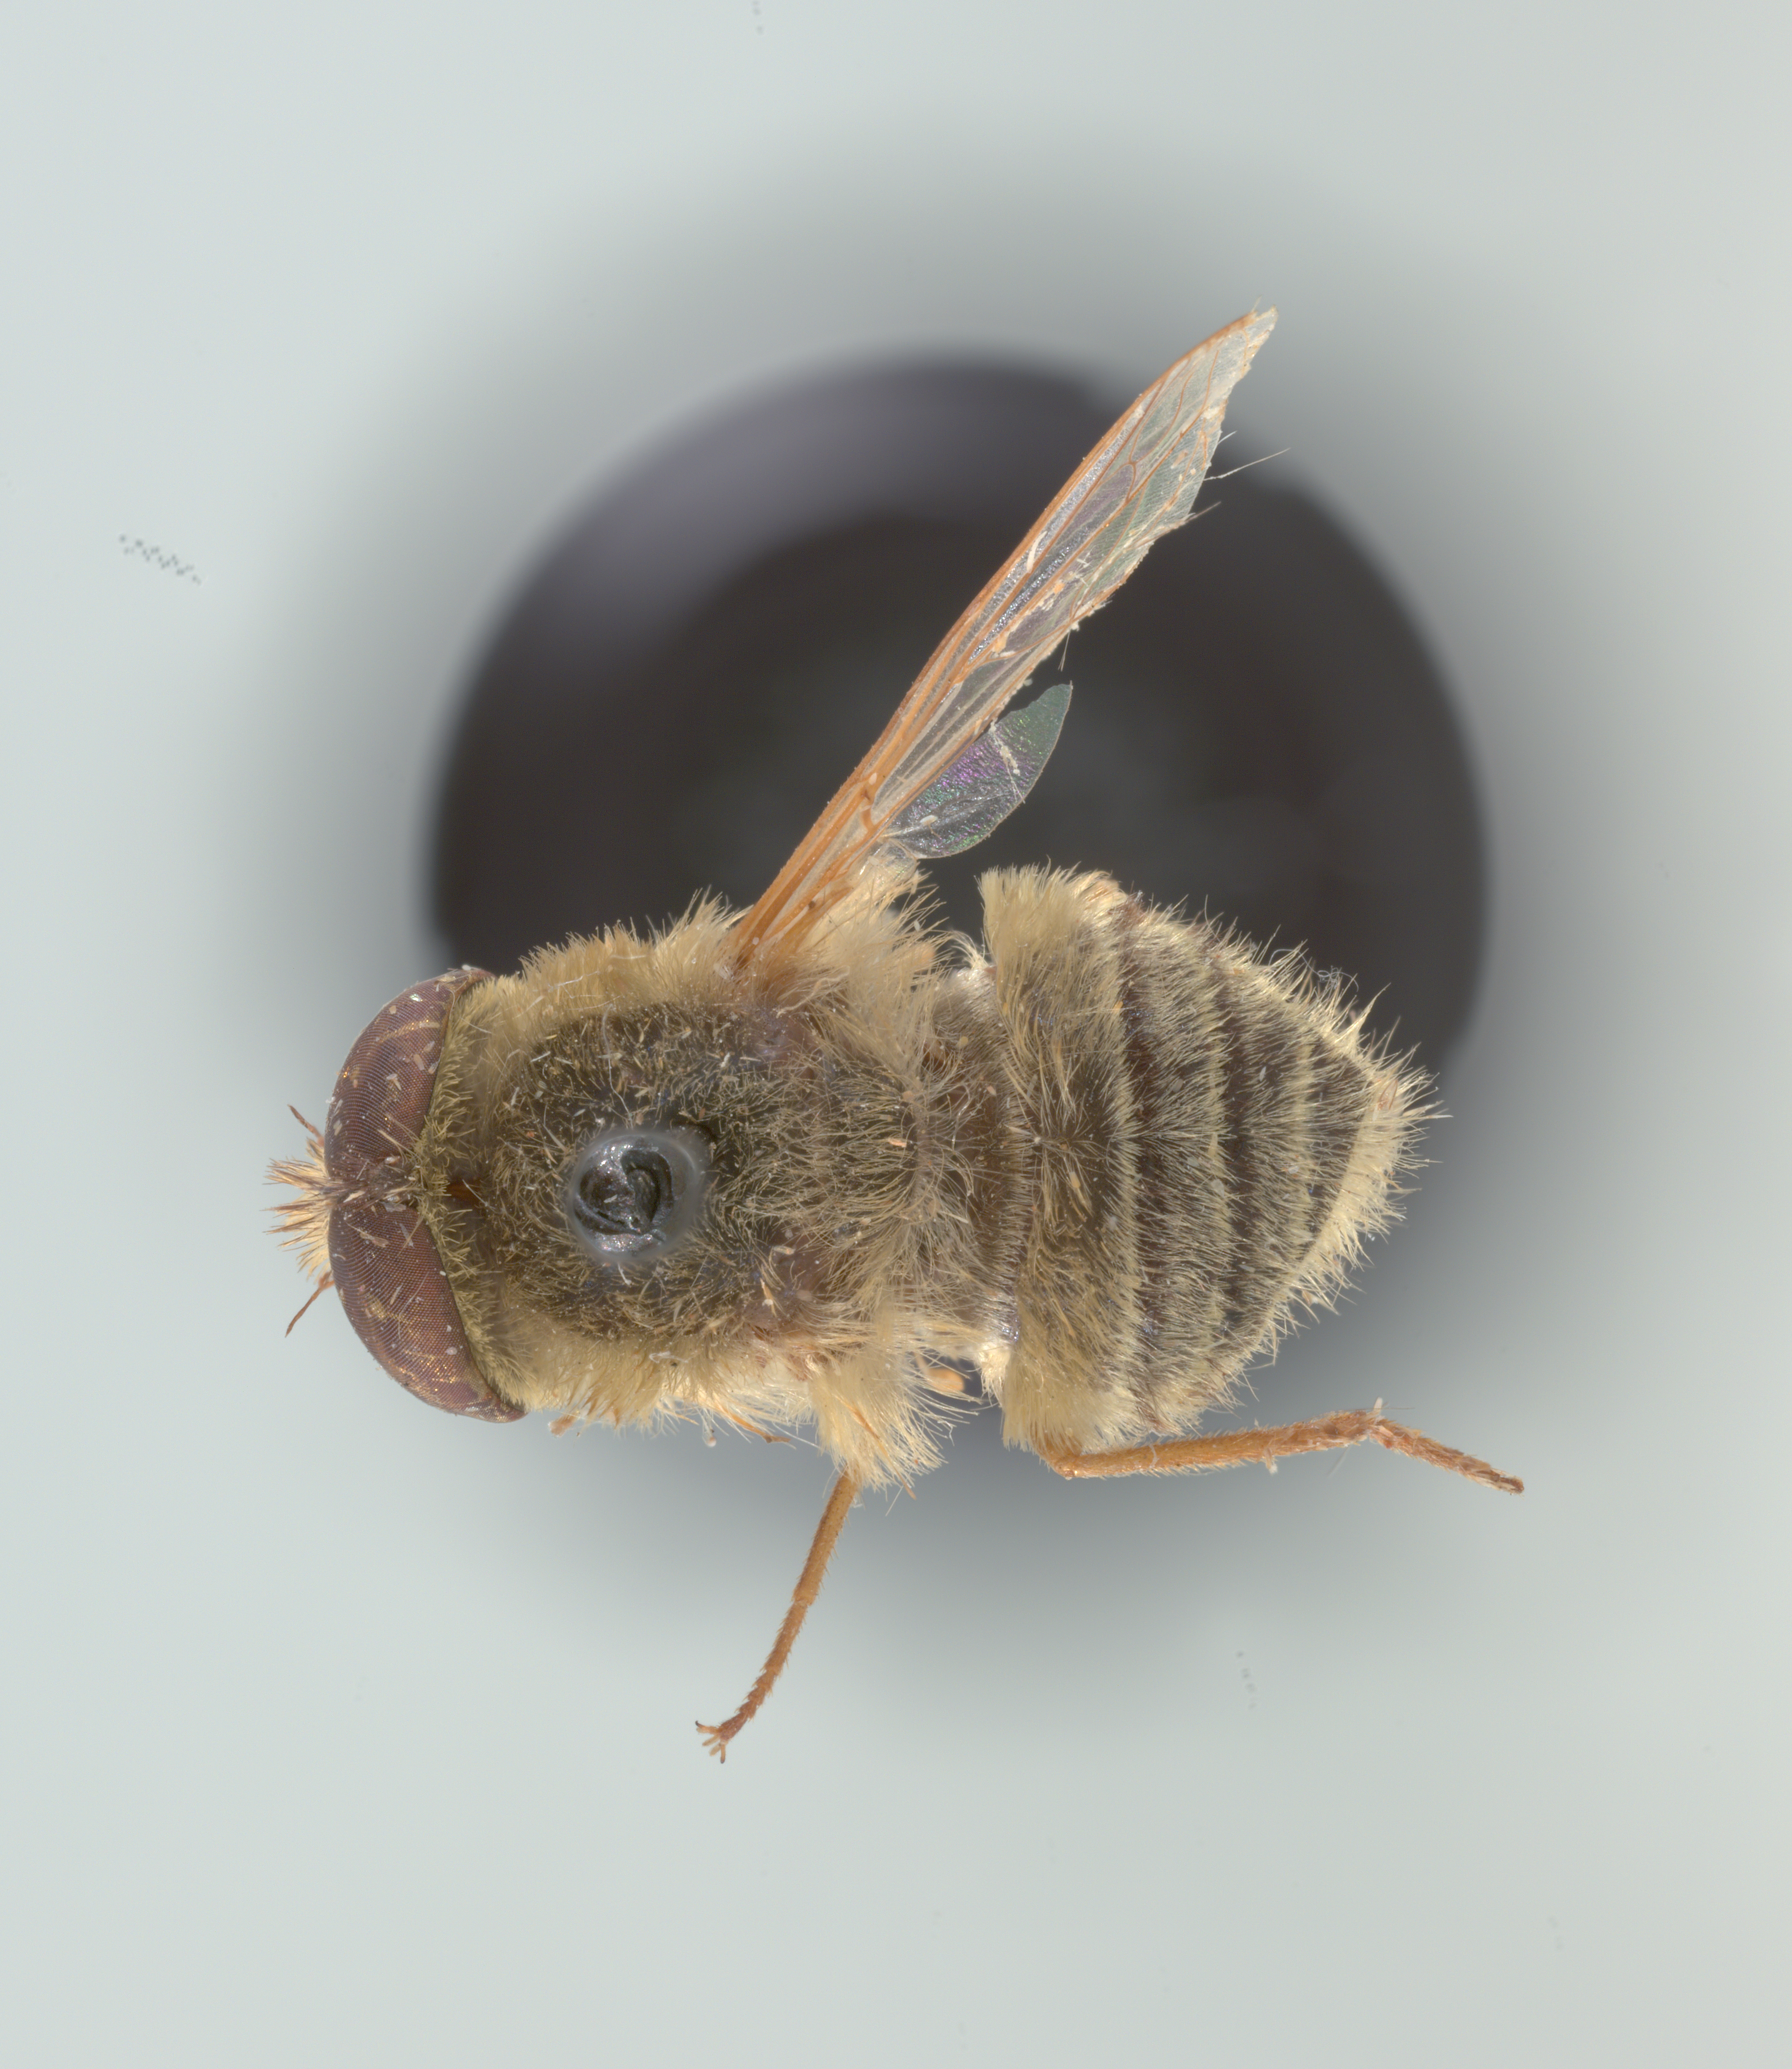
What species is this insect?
Neorhynchocephalus sackenii
